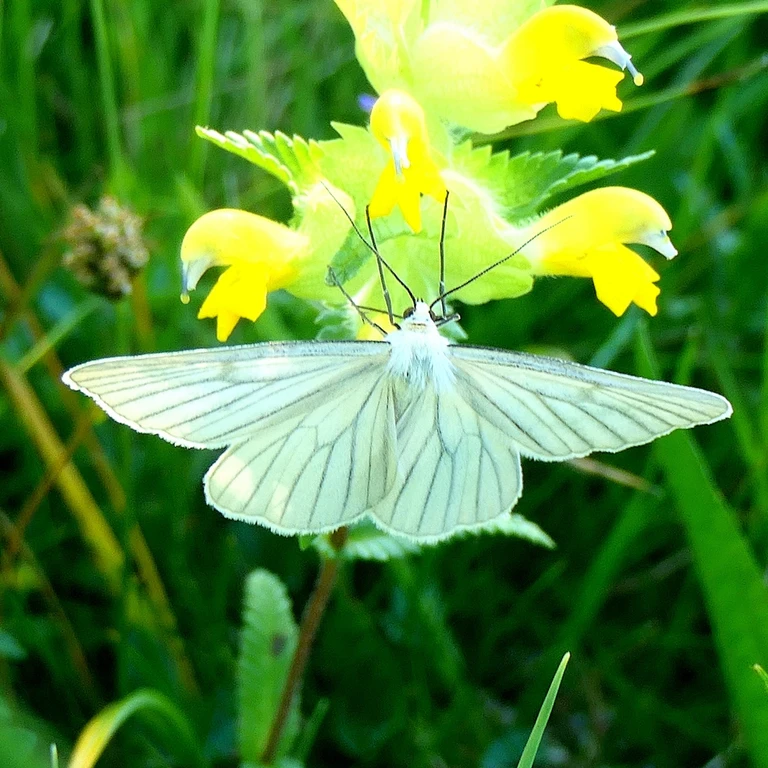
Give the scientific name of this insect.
Siona lineata
